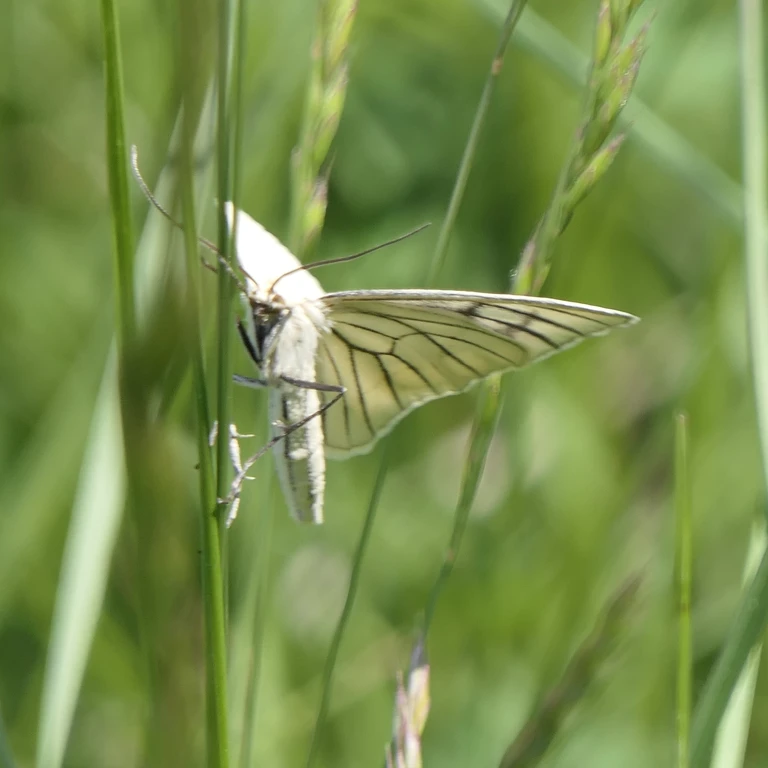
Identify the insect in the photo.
Siona lineata
